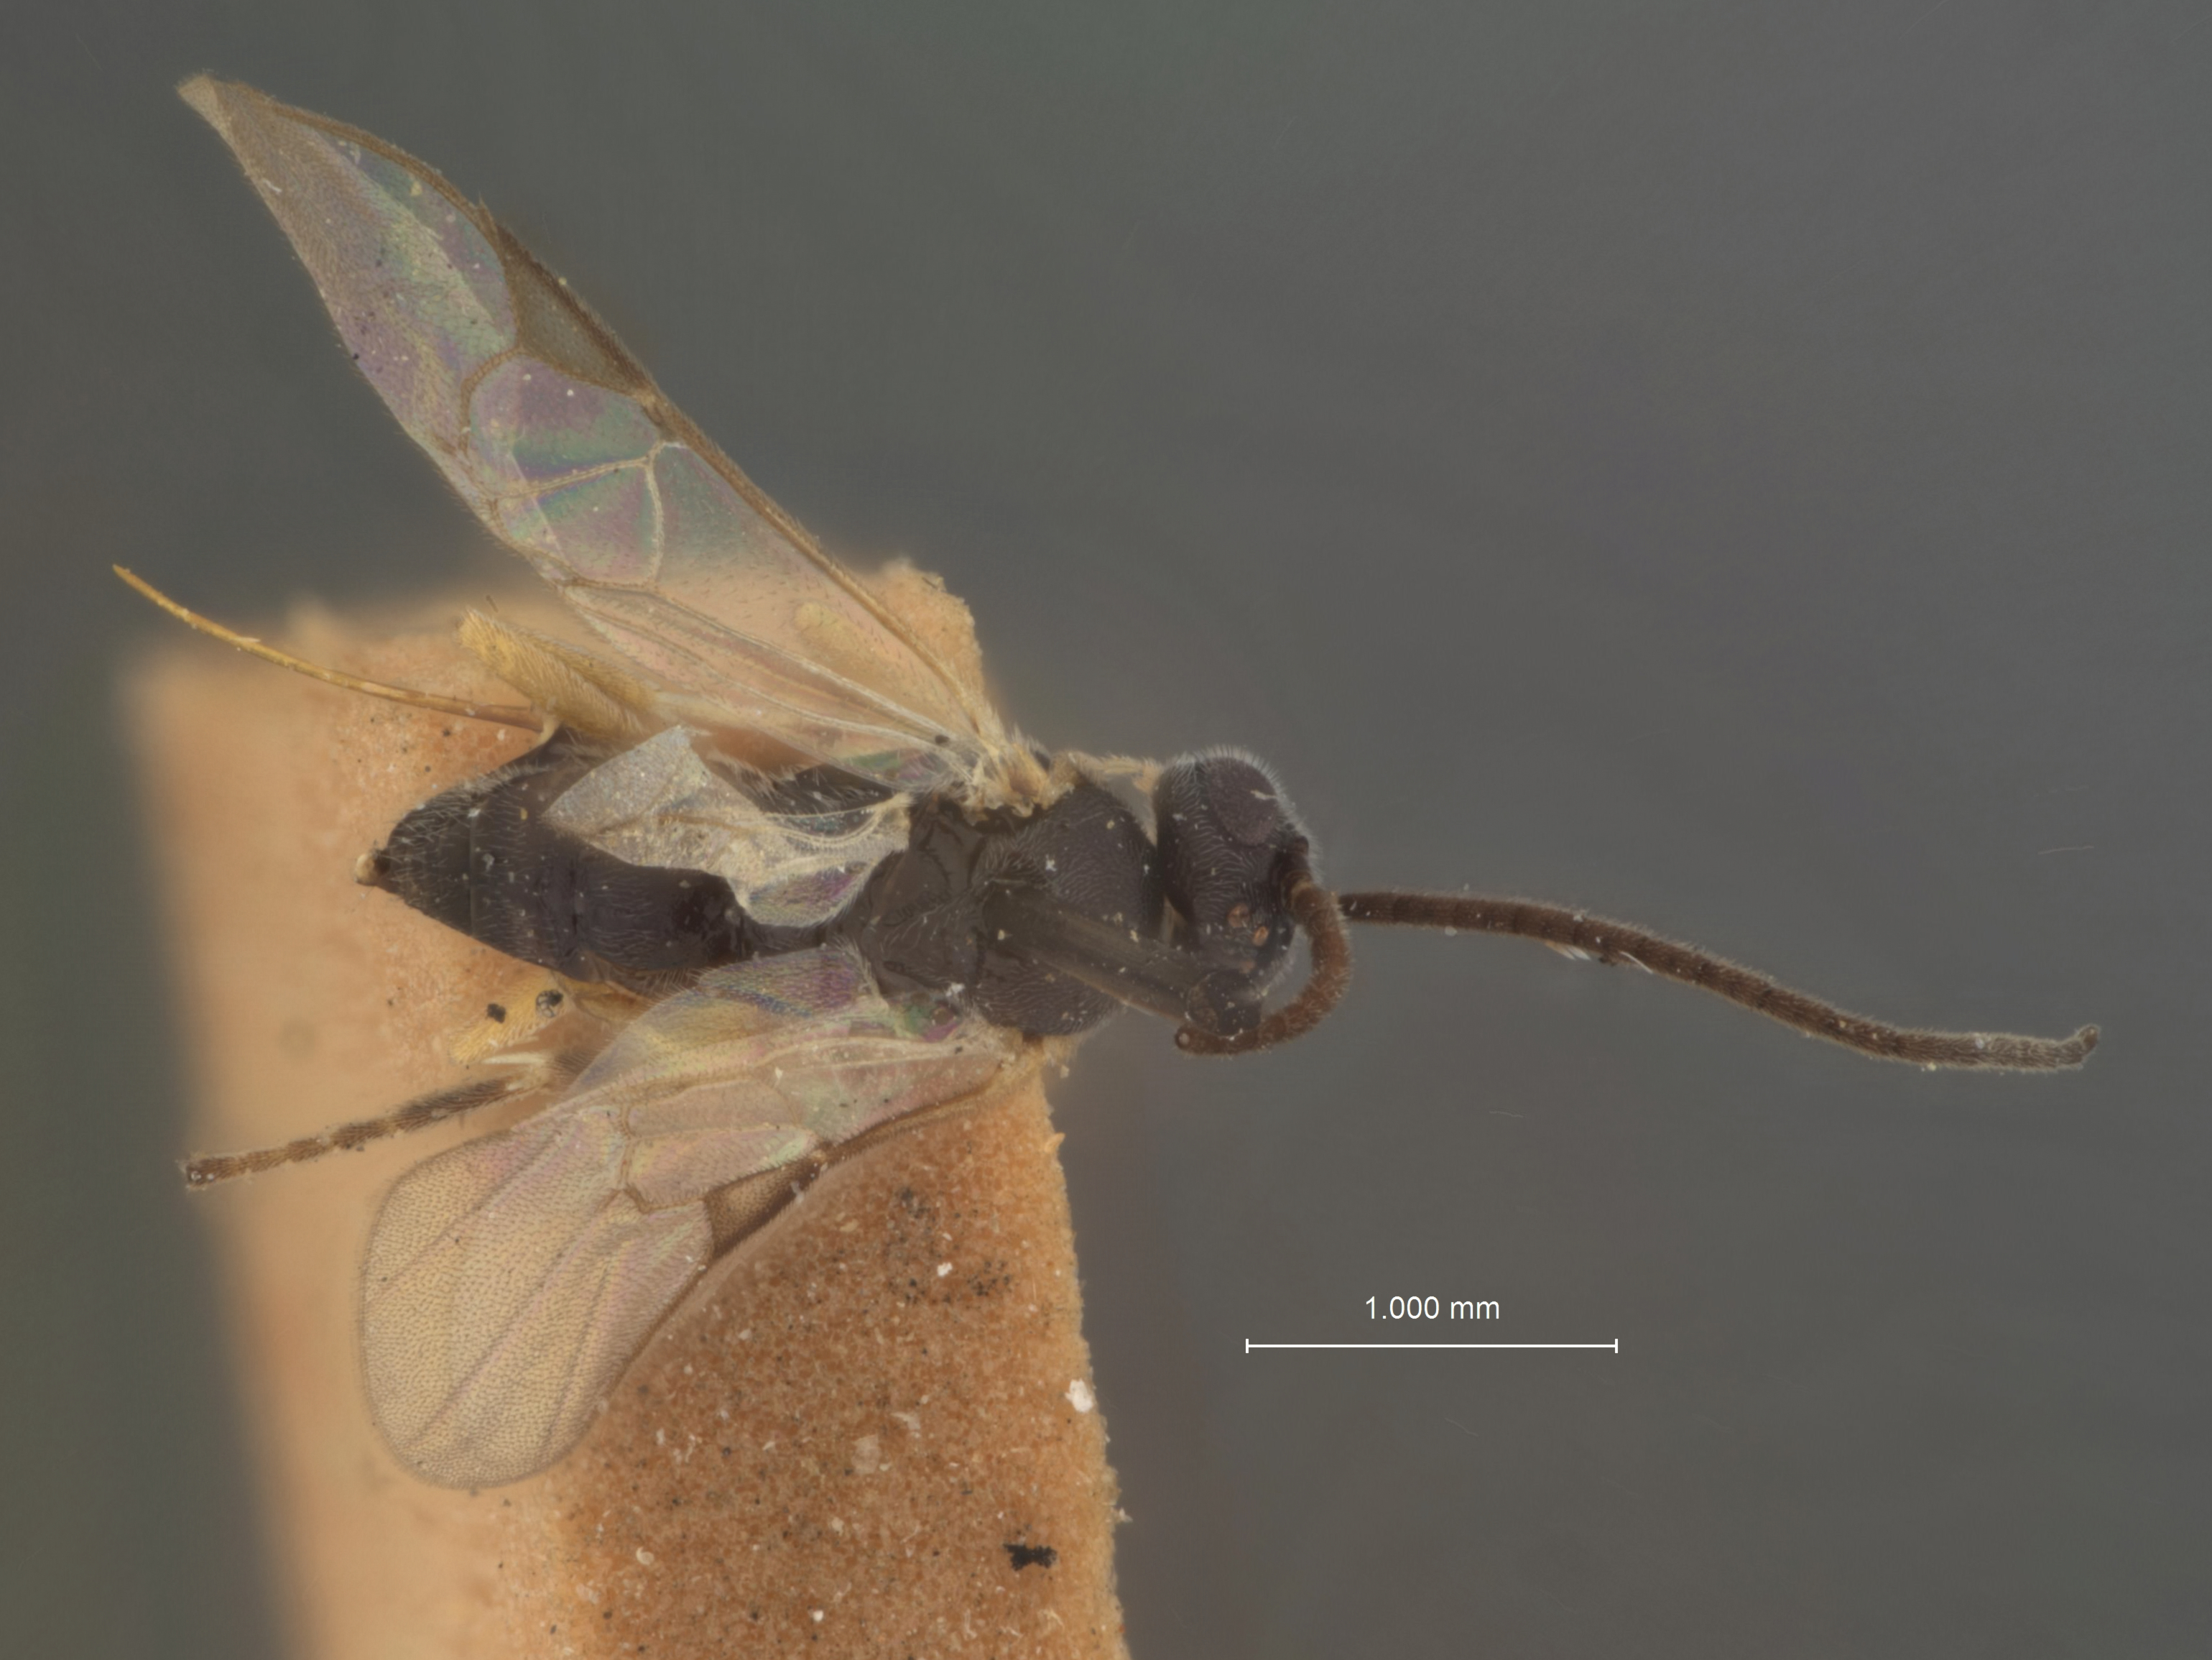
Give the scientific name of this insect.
Apanteles polychrosidis
